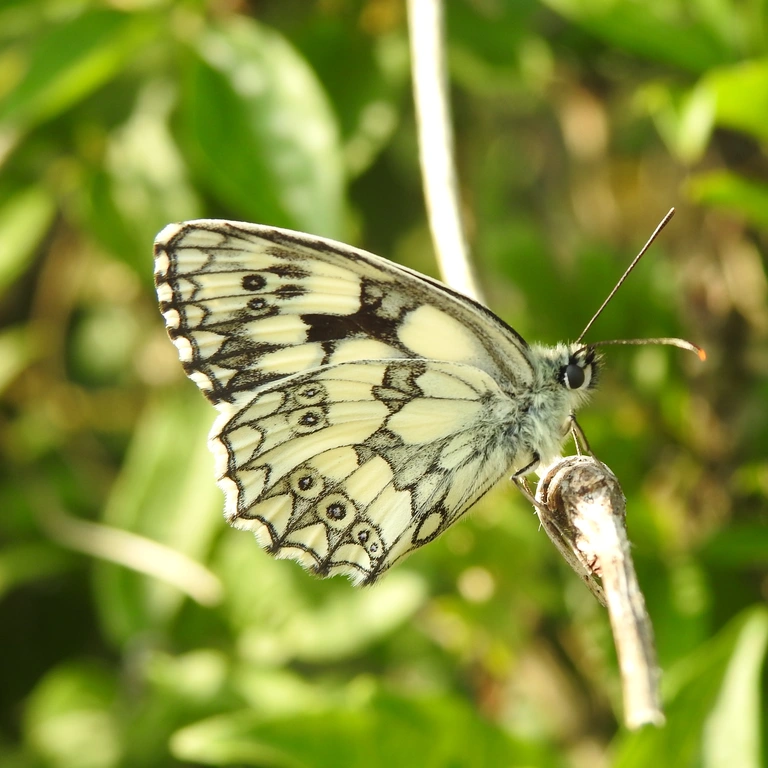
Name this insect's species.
Melanargia galathea
